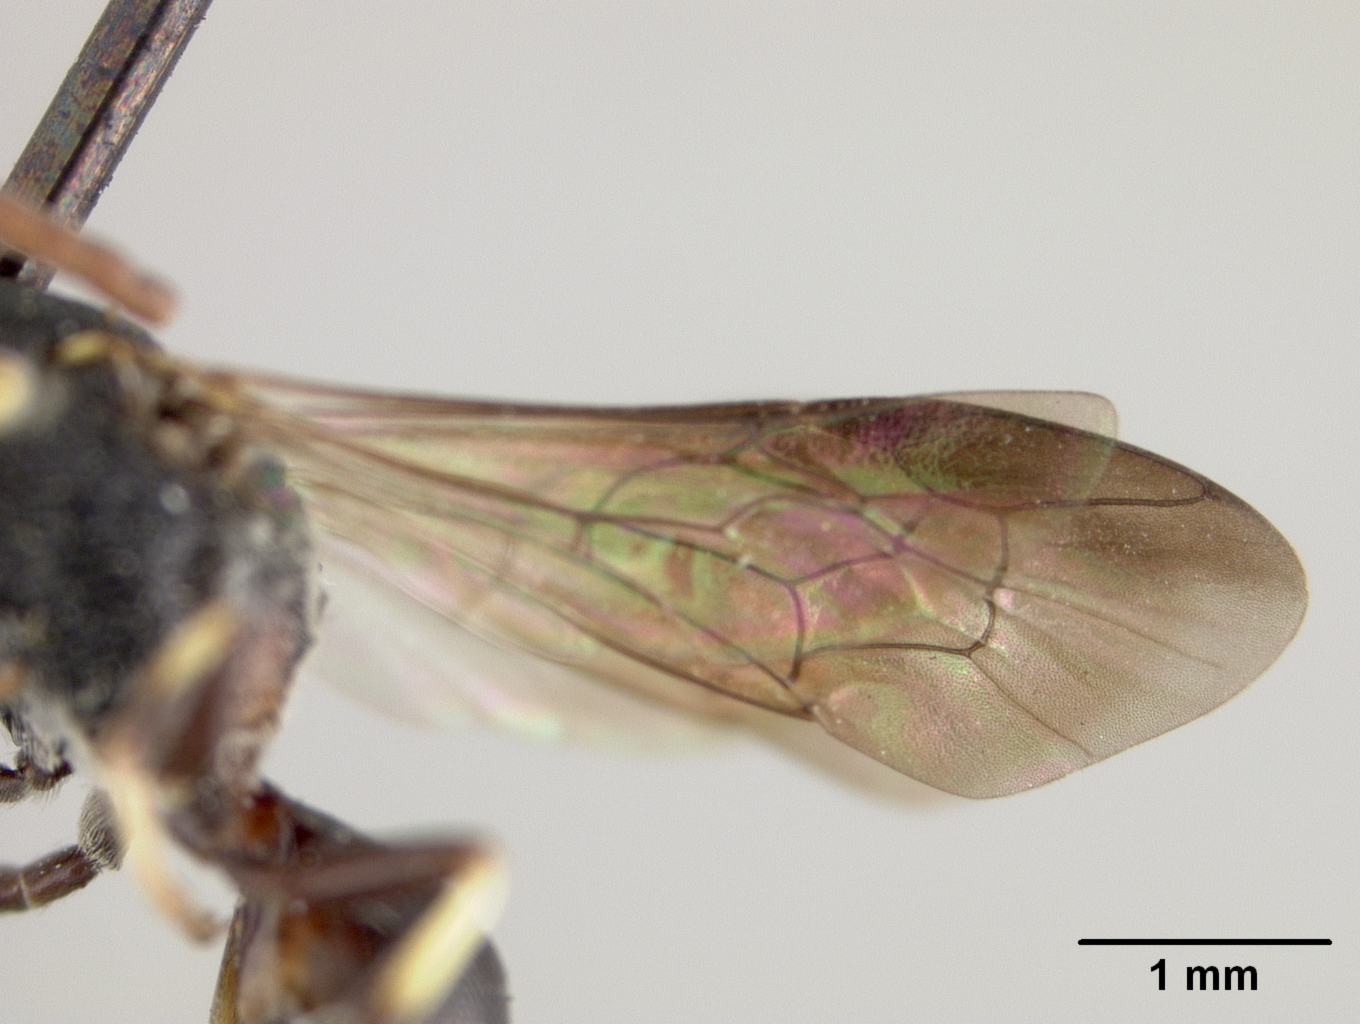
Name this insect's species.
Prosopis albifrontella
